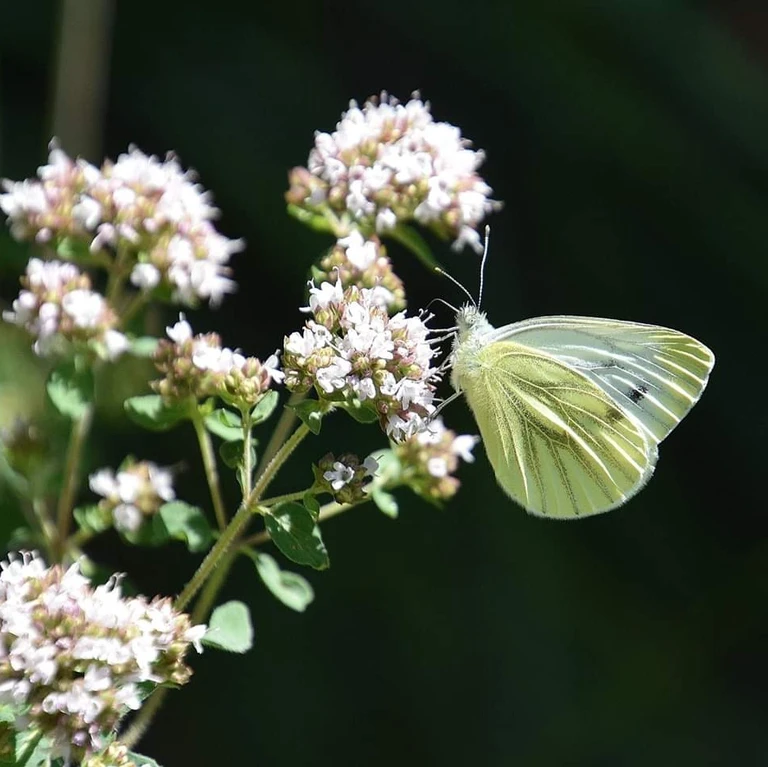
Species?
Pieris napi
